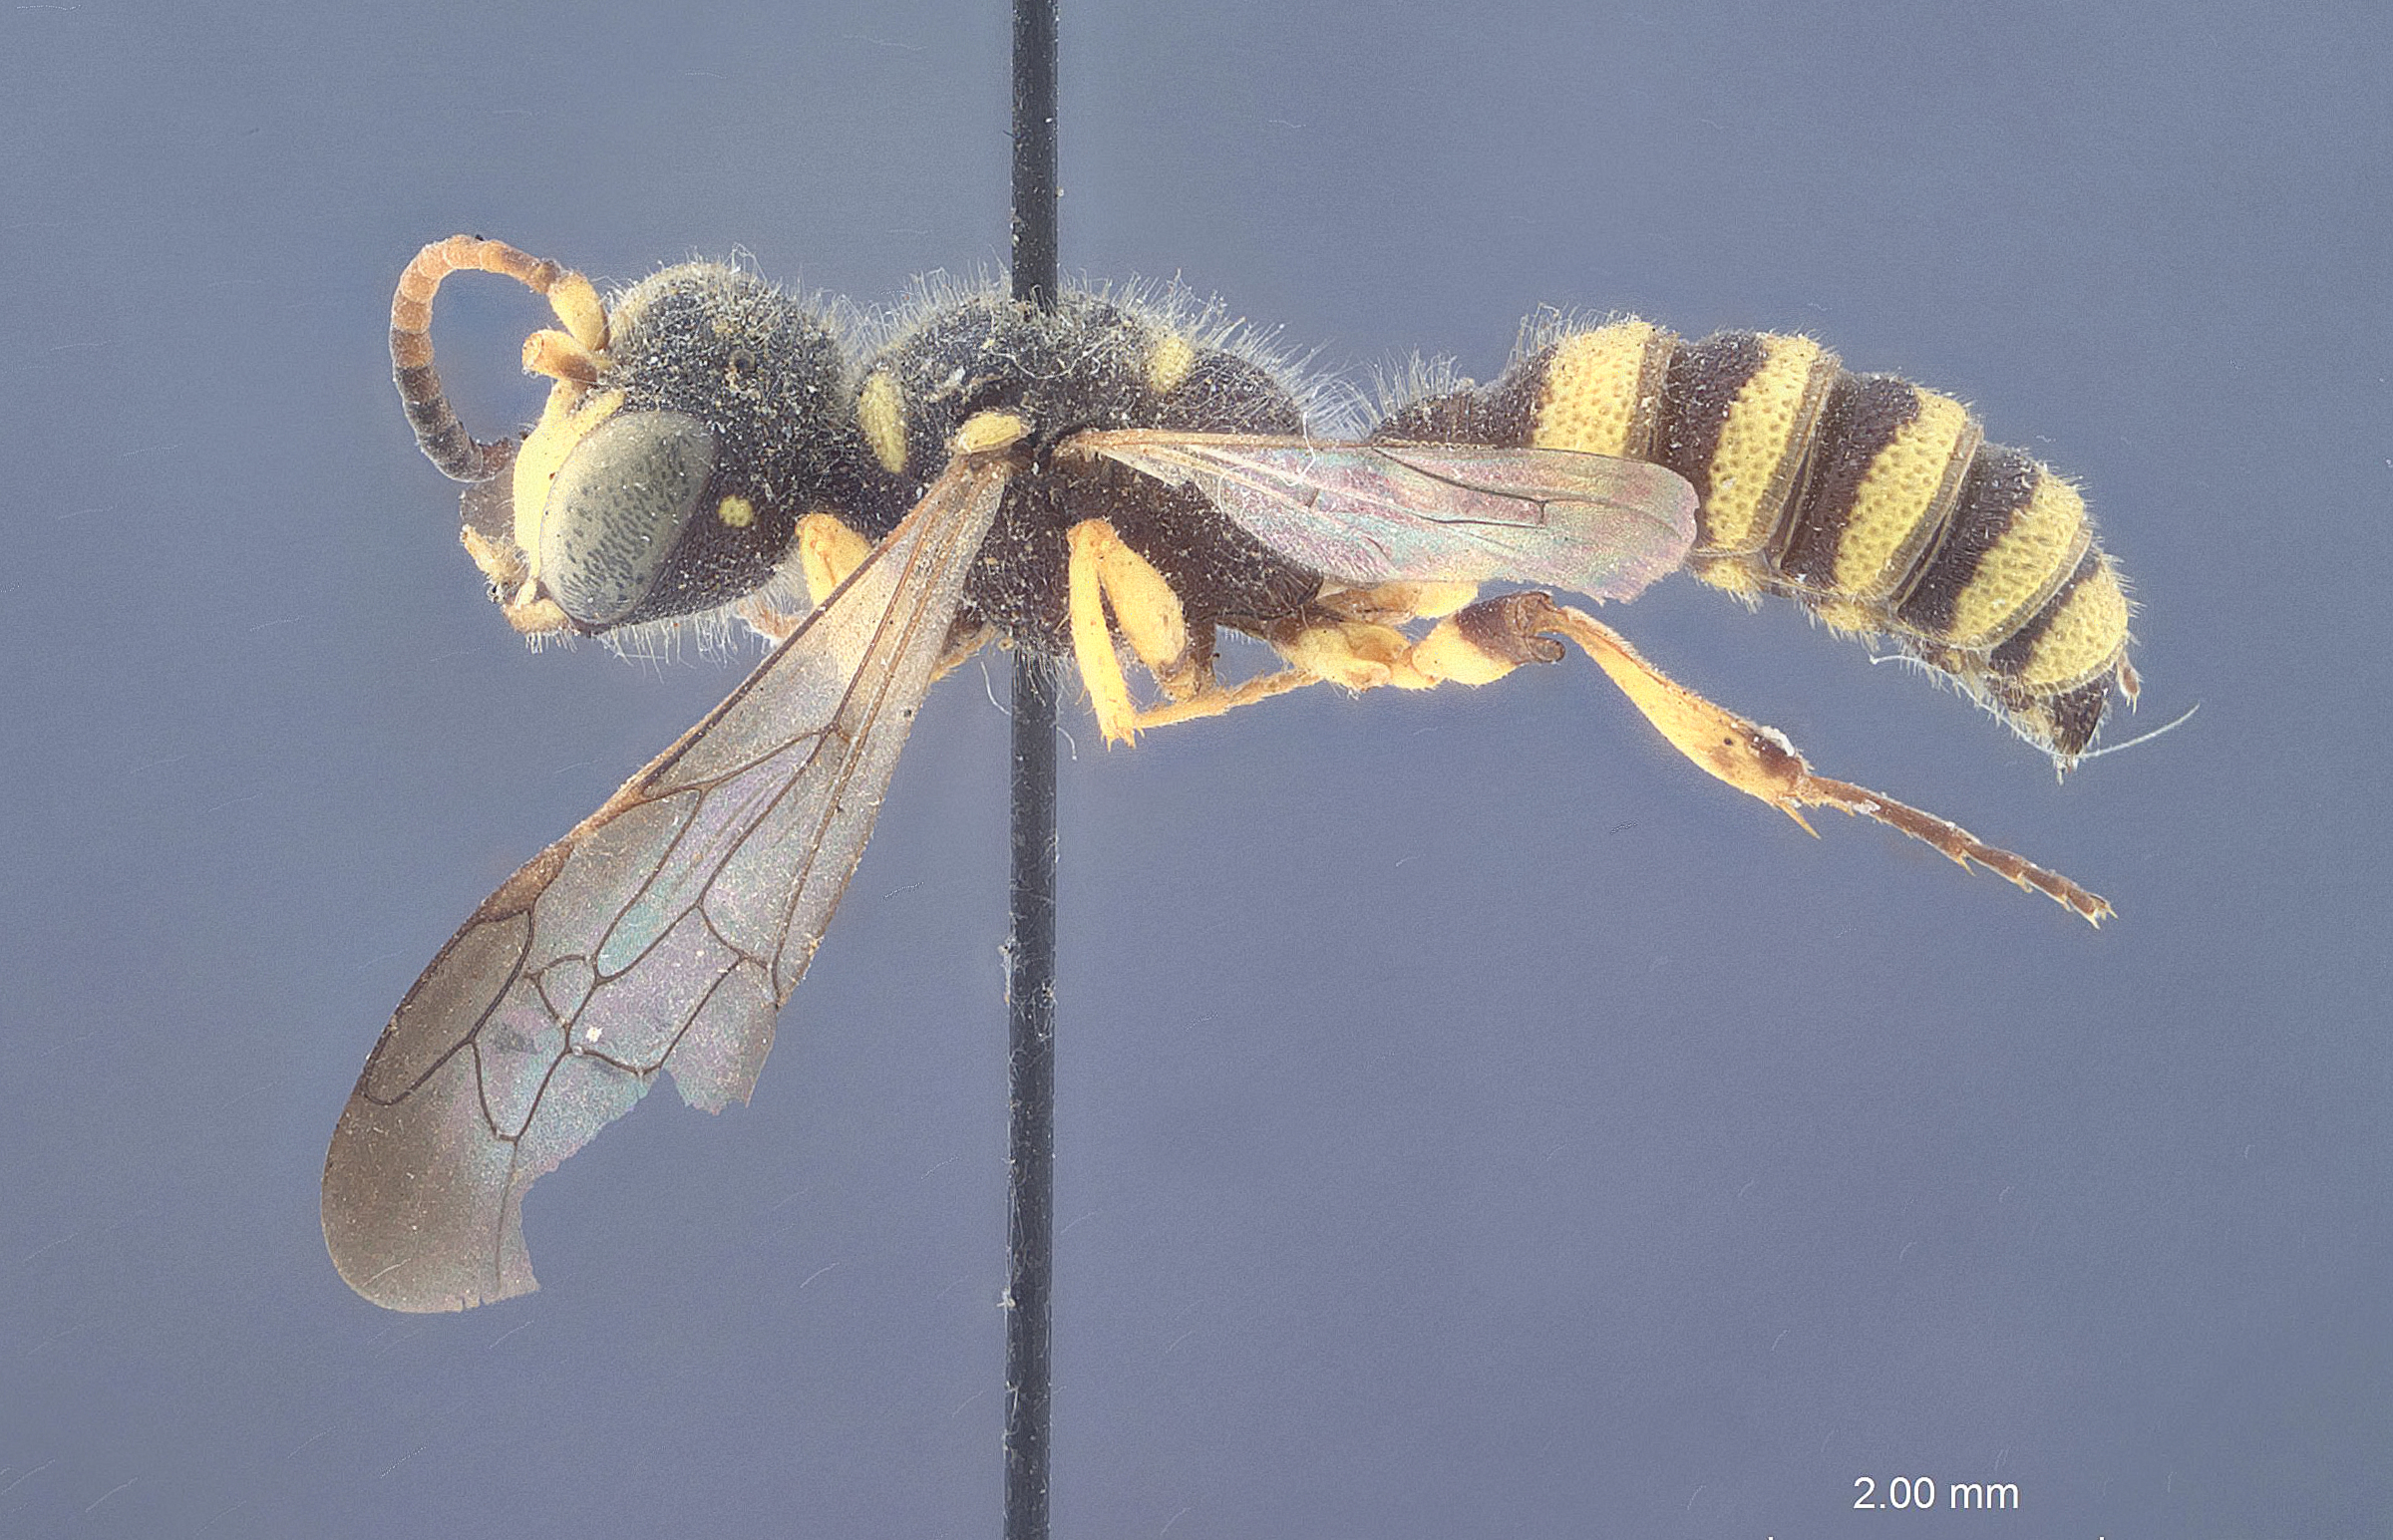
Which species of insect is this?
Cerceris moroderi
